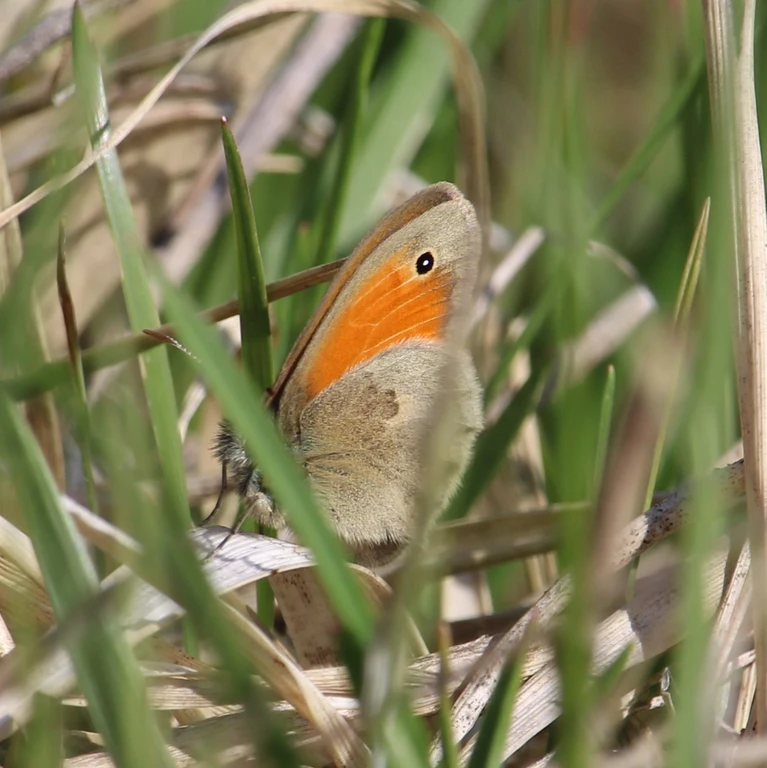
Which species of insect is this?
Coenonympha pamphilus
